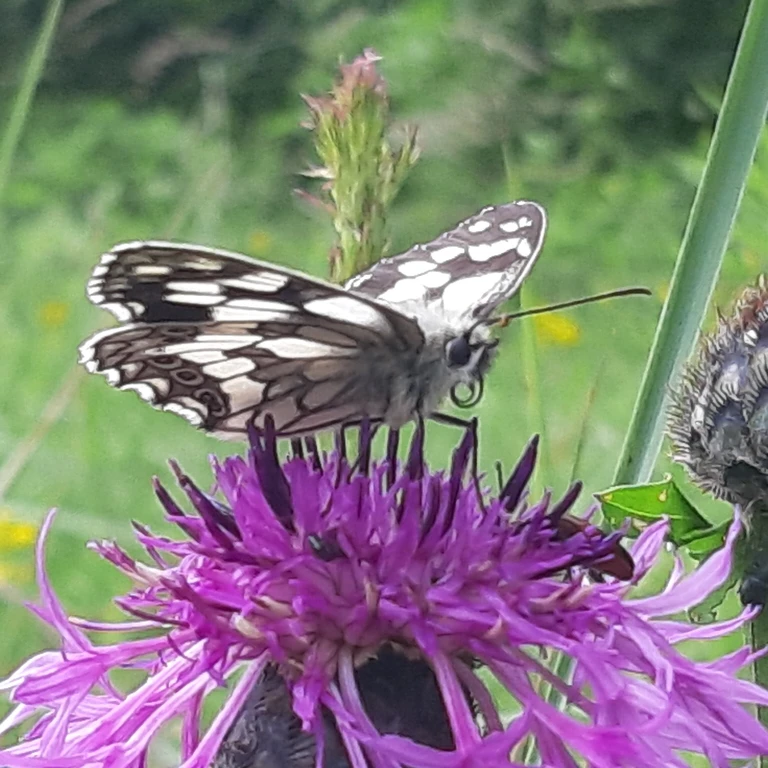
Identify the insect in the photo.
Melanargia galathea
